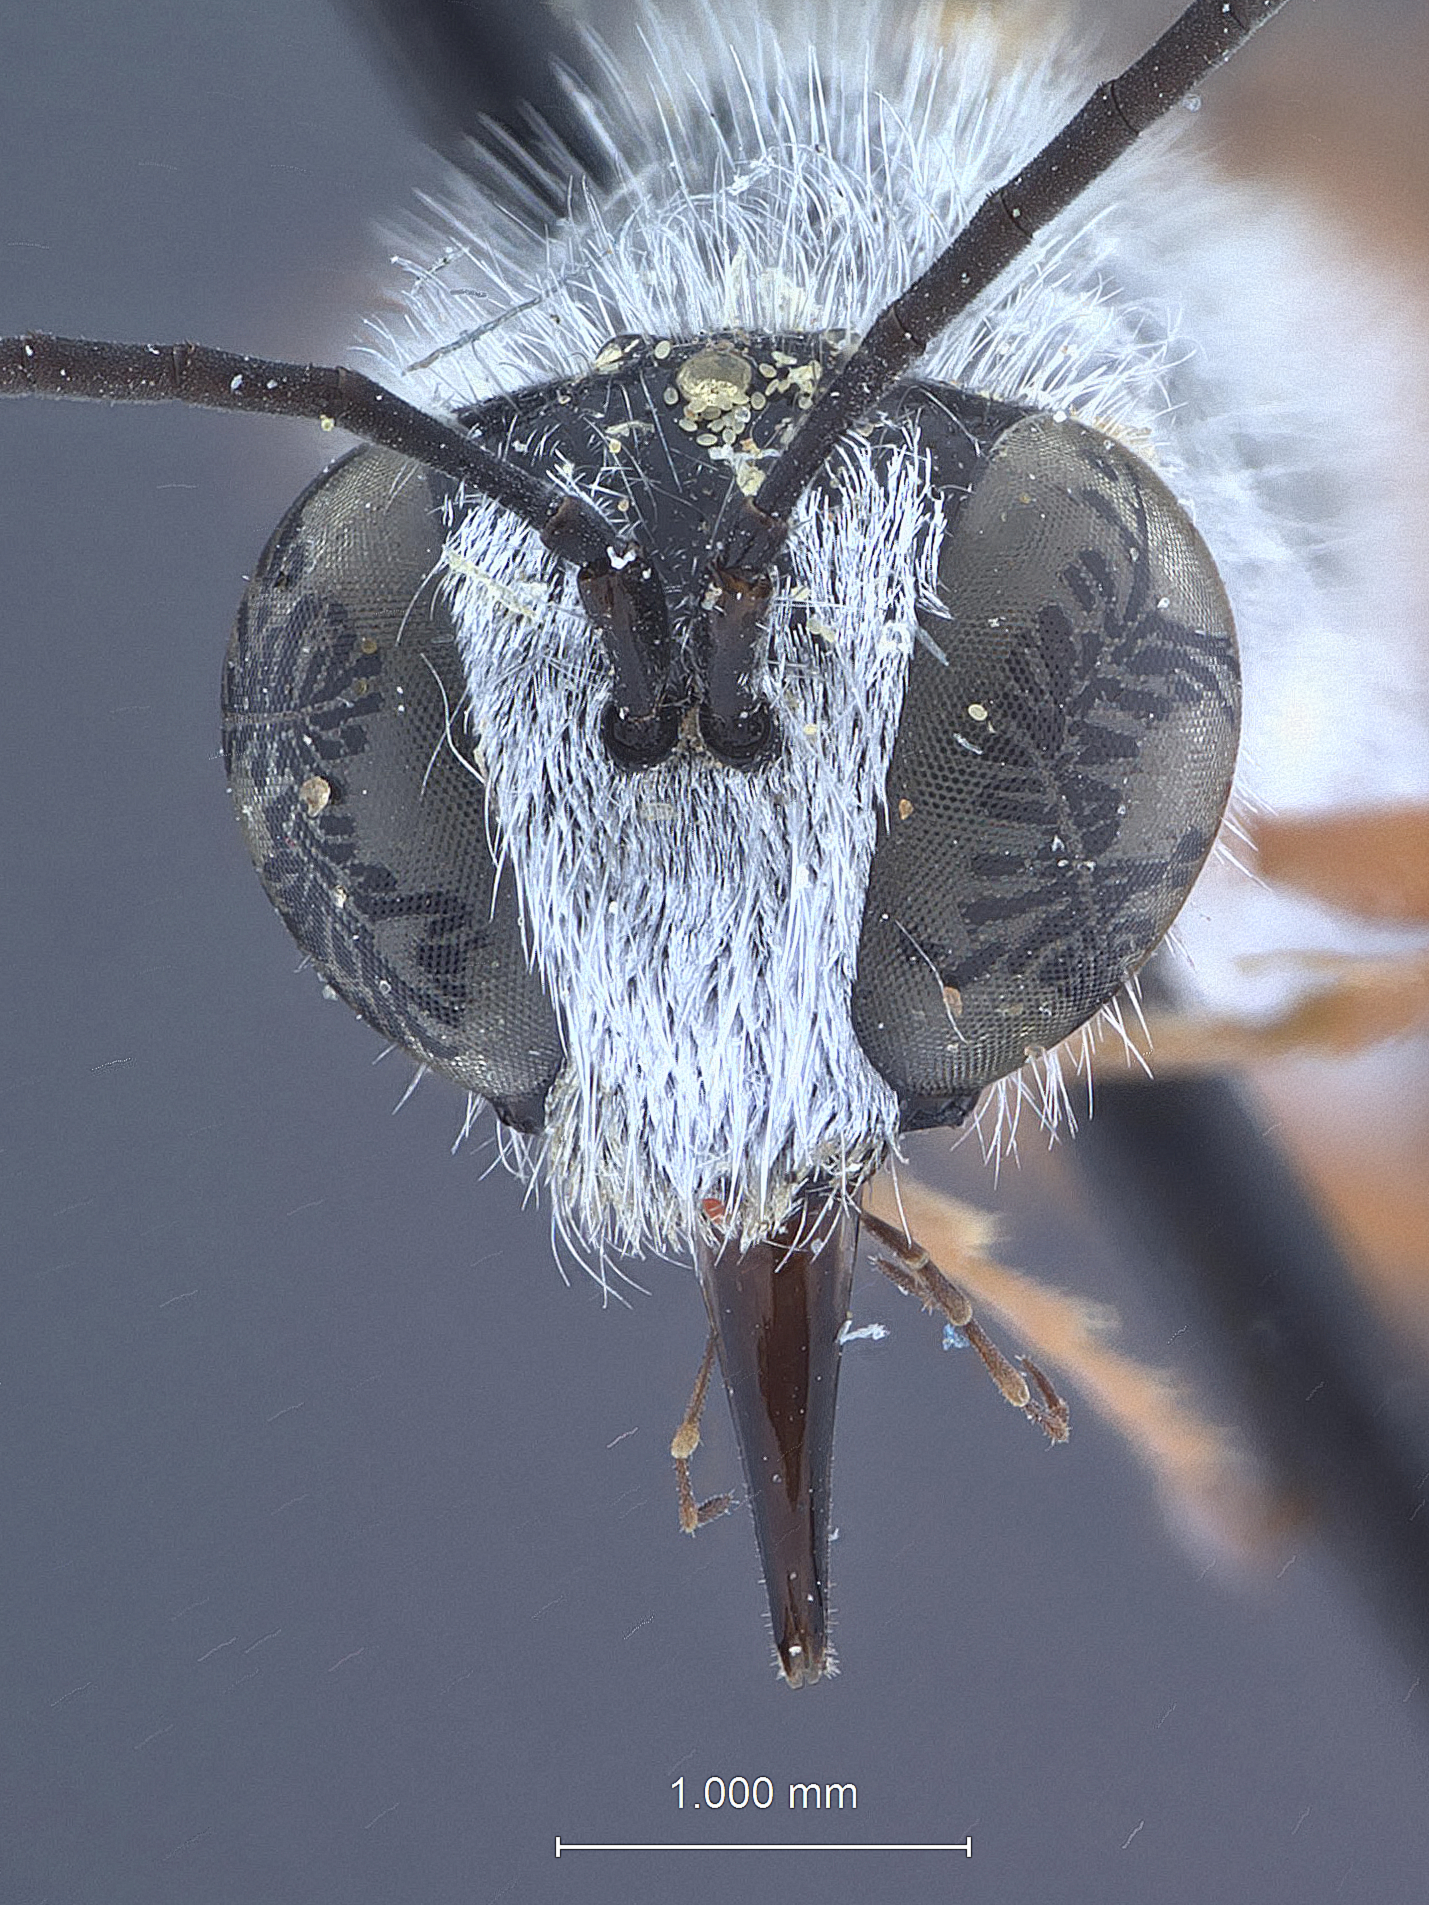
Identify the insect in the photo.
Ammophila moenkopi
